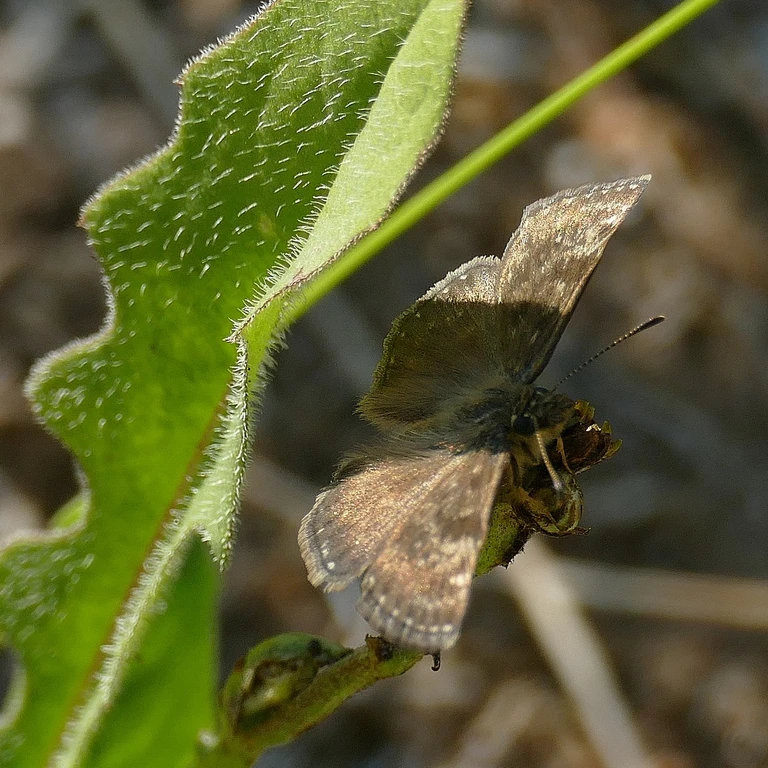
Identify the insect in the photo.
Erynnis tages
